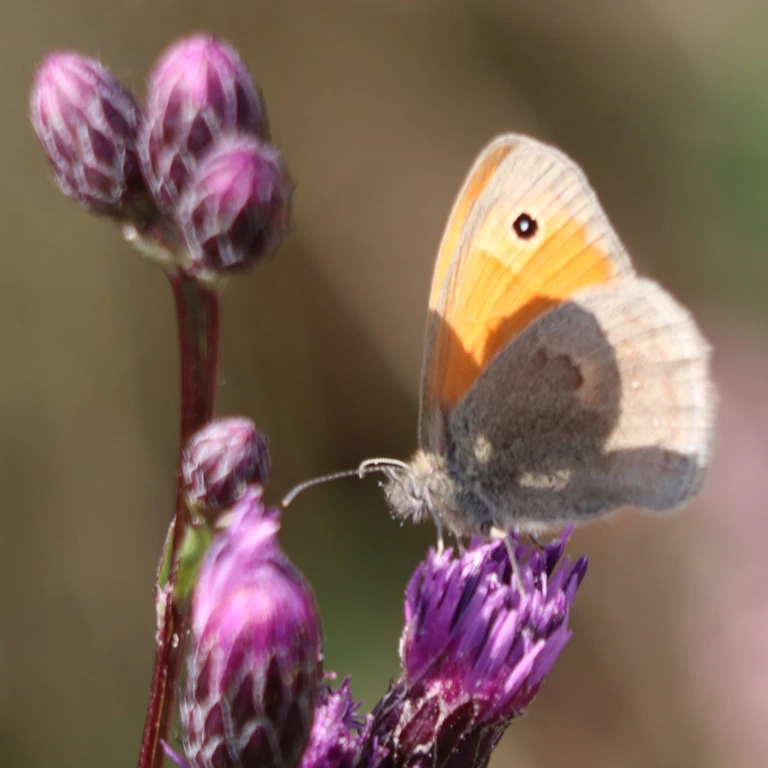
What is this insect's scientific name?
Coenonympha pamphilus
